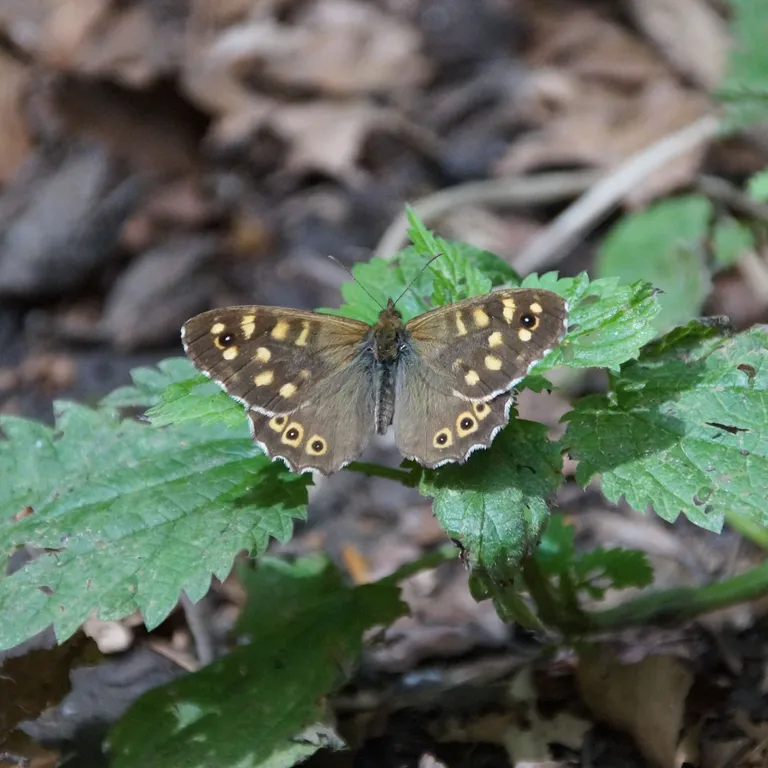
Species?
Pararge aegeria
